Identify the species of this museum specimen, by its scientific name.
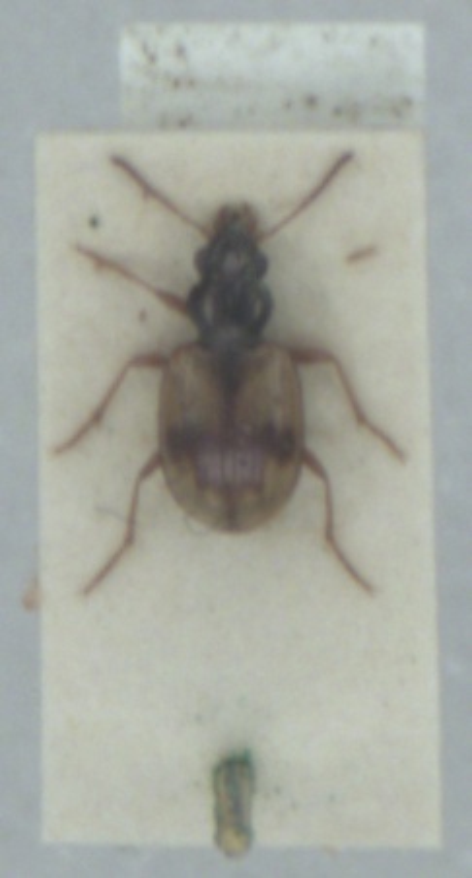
Bembidion pallidipenne
